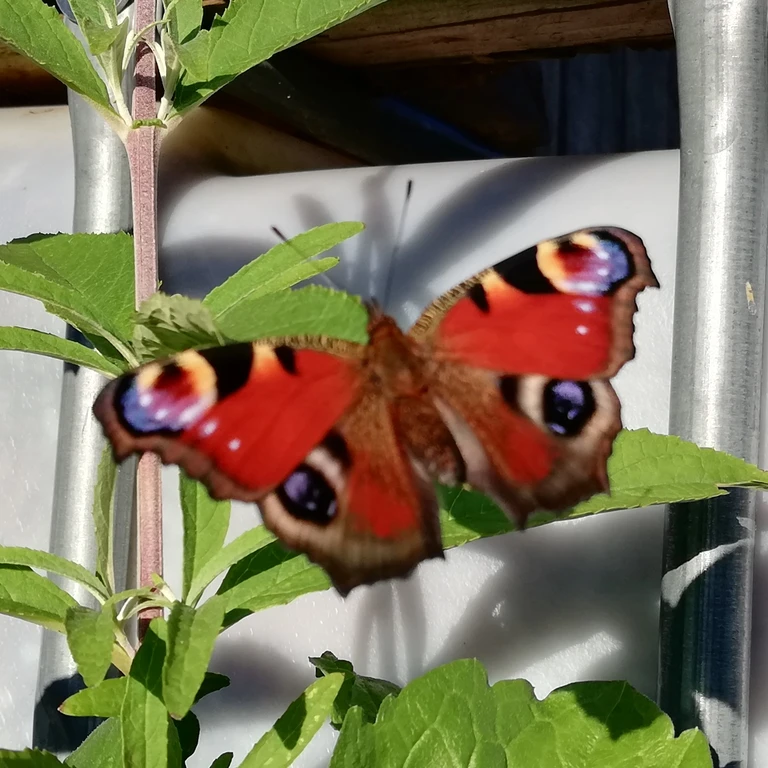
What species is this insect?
Aglais io
